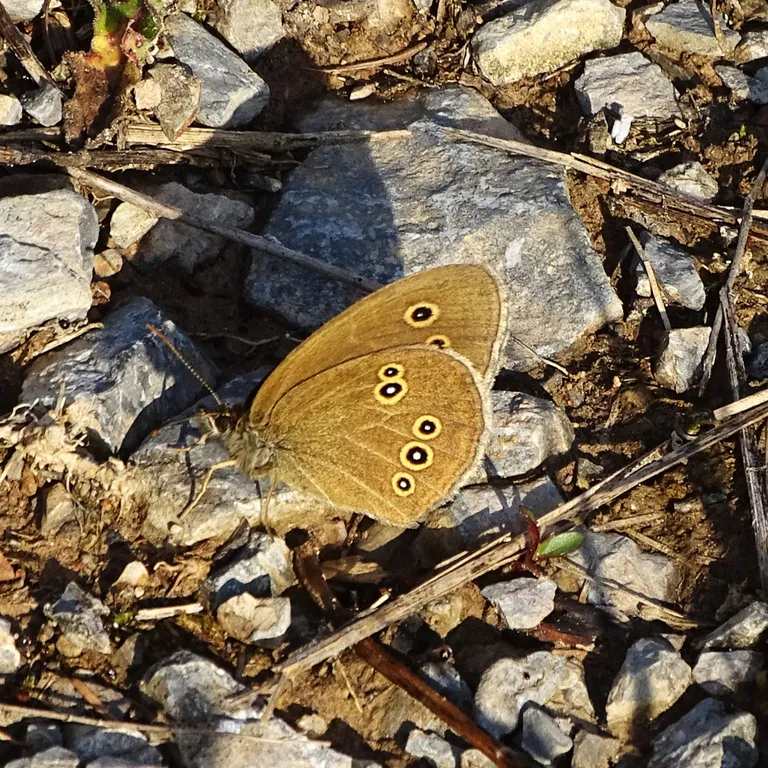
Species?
Aphantopus hyperantus
